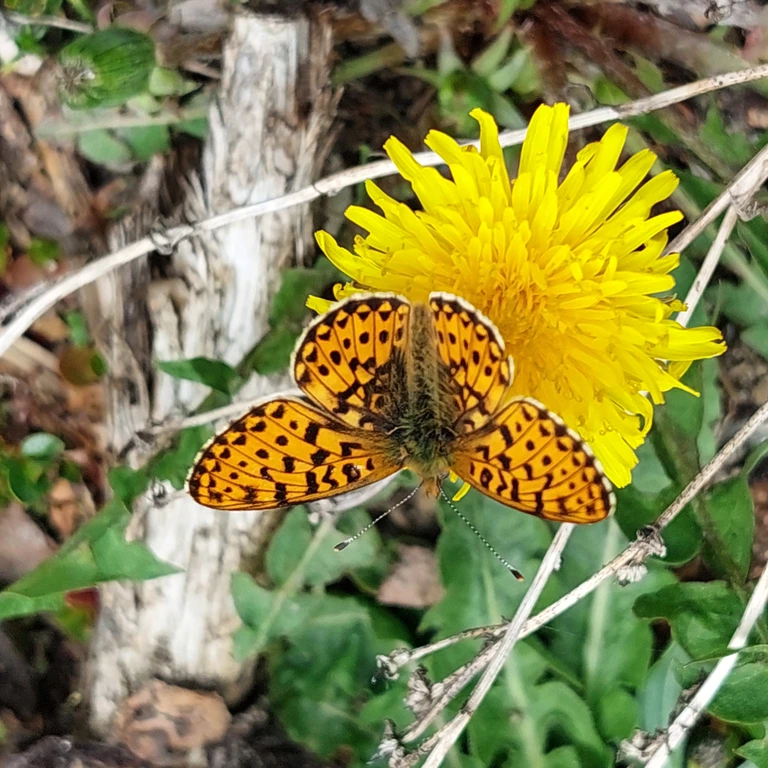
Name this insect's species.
Boloria euphrosyne (also Clossiana euphrosyne)
